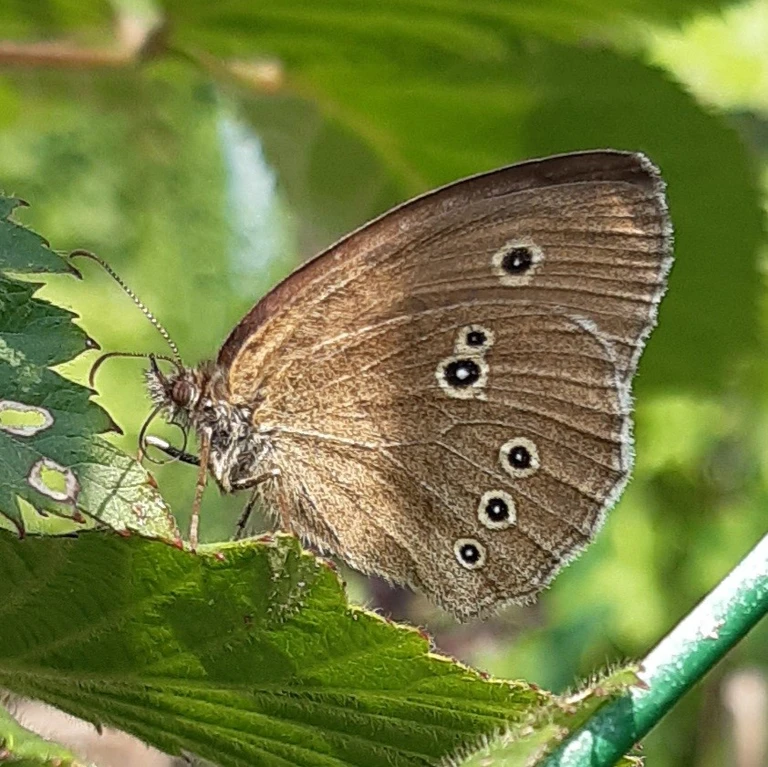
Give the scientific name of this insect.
Aphantopus hyperantus
